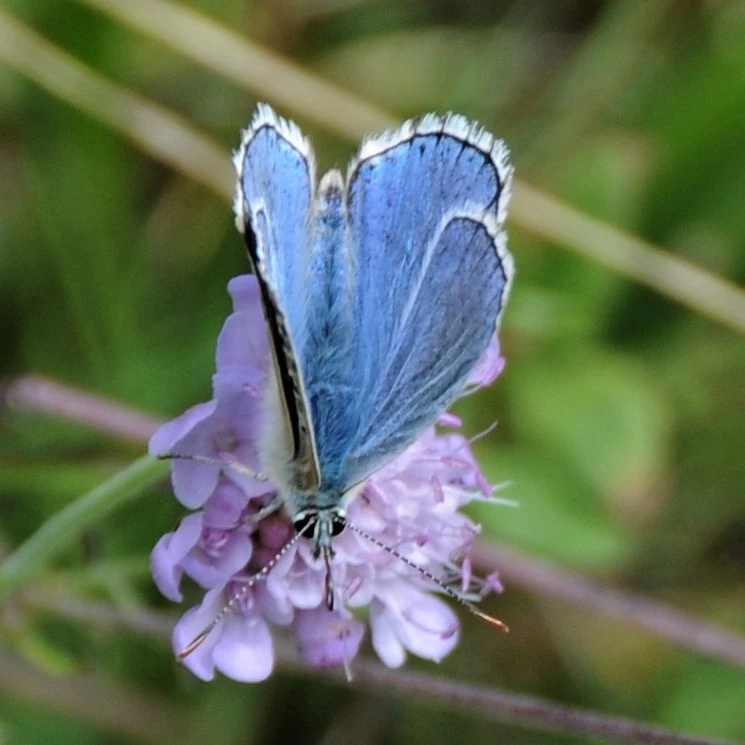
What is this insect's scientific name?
Lysandra bellargus
